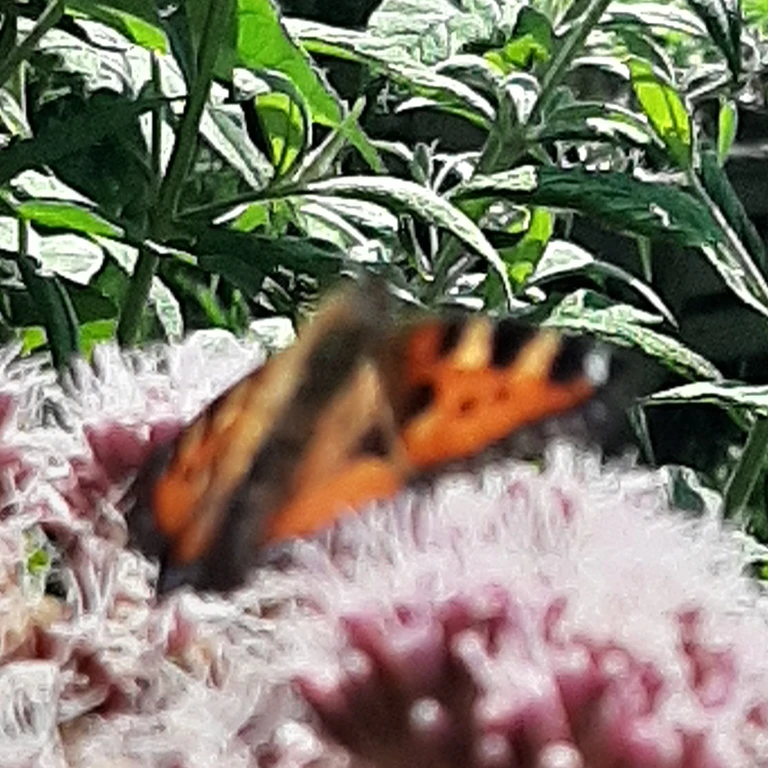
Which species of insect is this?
Aglais urticae
